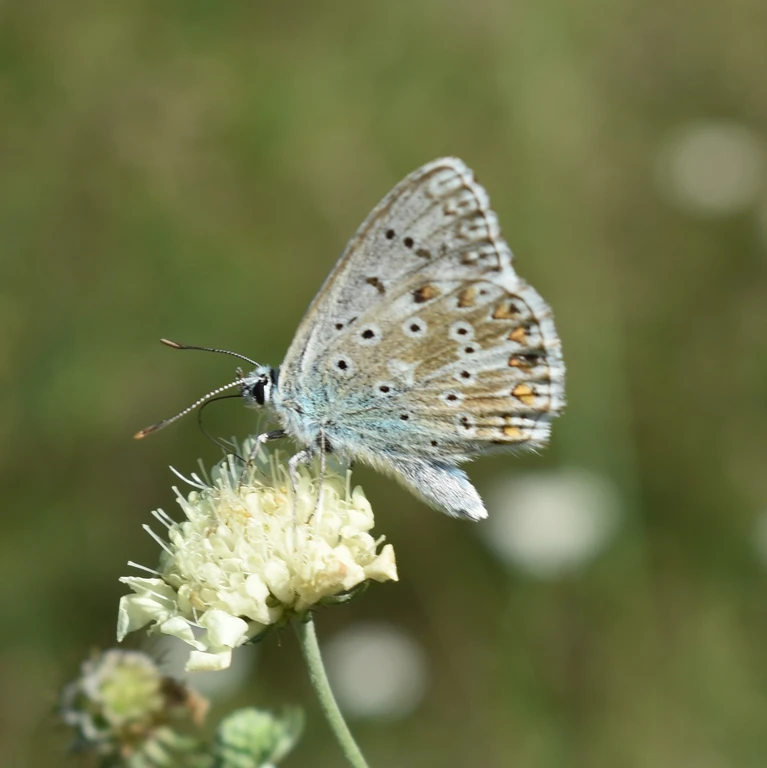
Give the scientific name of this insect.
Lysandra coridon
